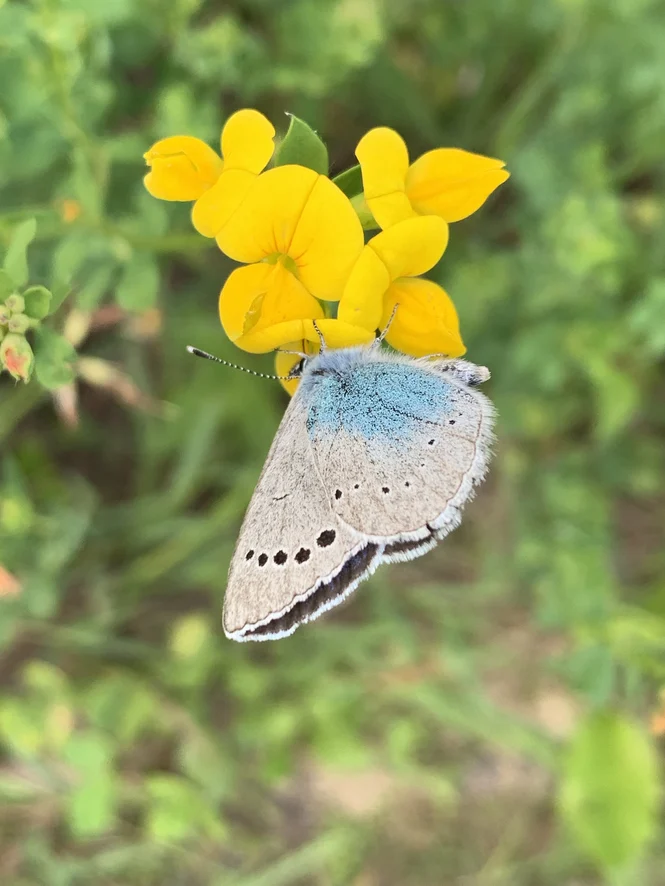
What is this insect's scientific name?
Glaucopsyche alexis
